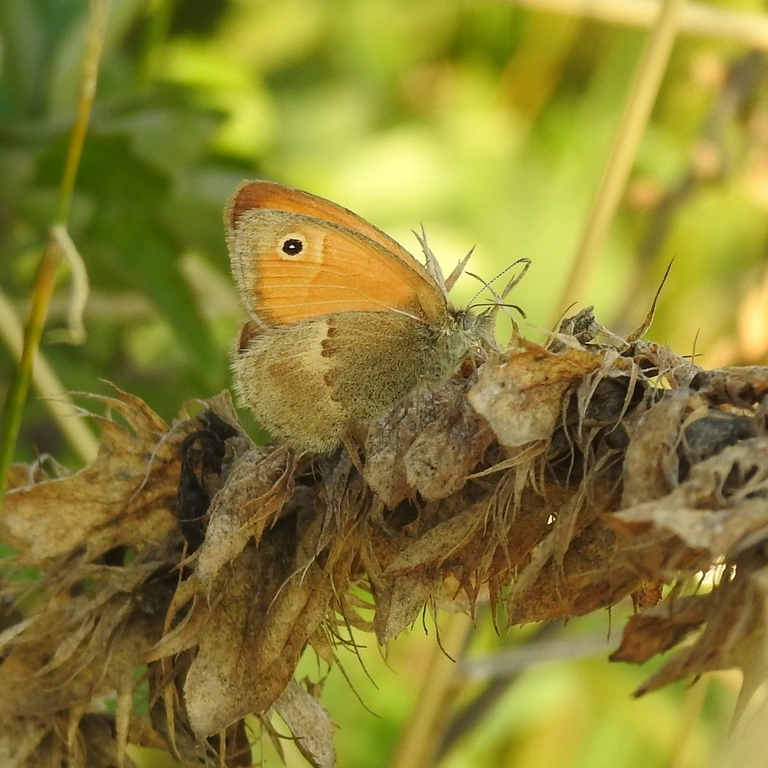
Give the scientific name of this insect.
Coenonympha pamphilus
